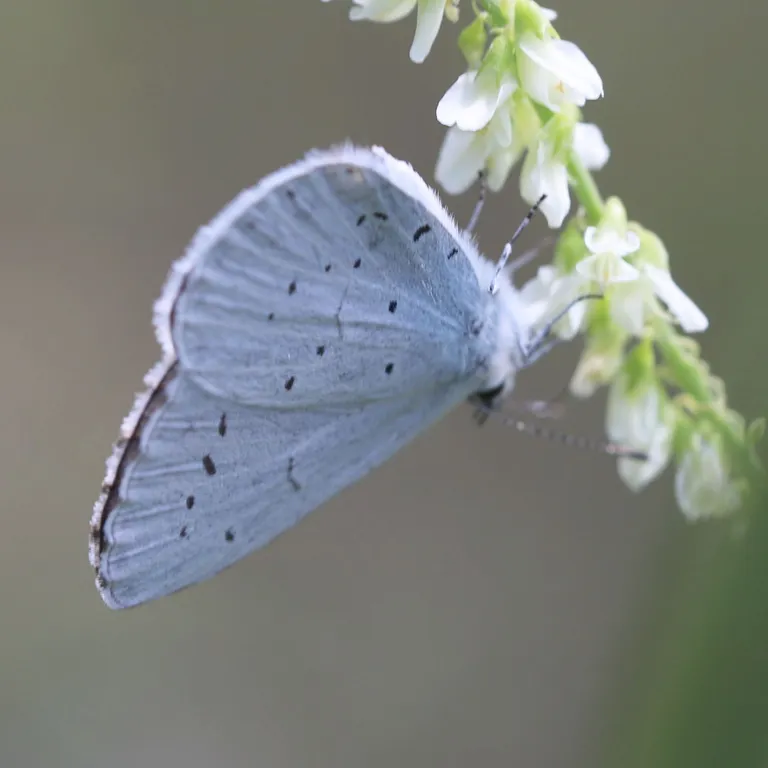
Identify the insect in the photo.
Celastrina argiolus
